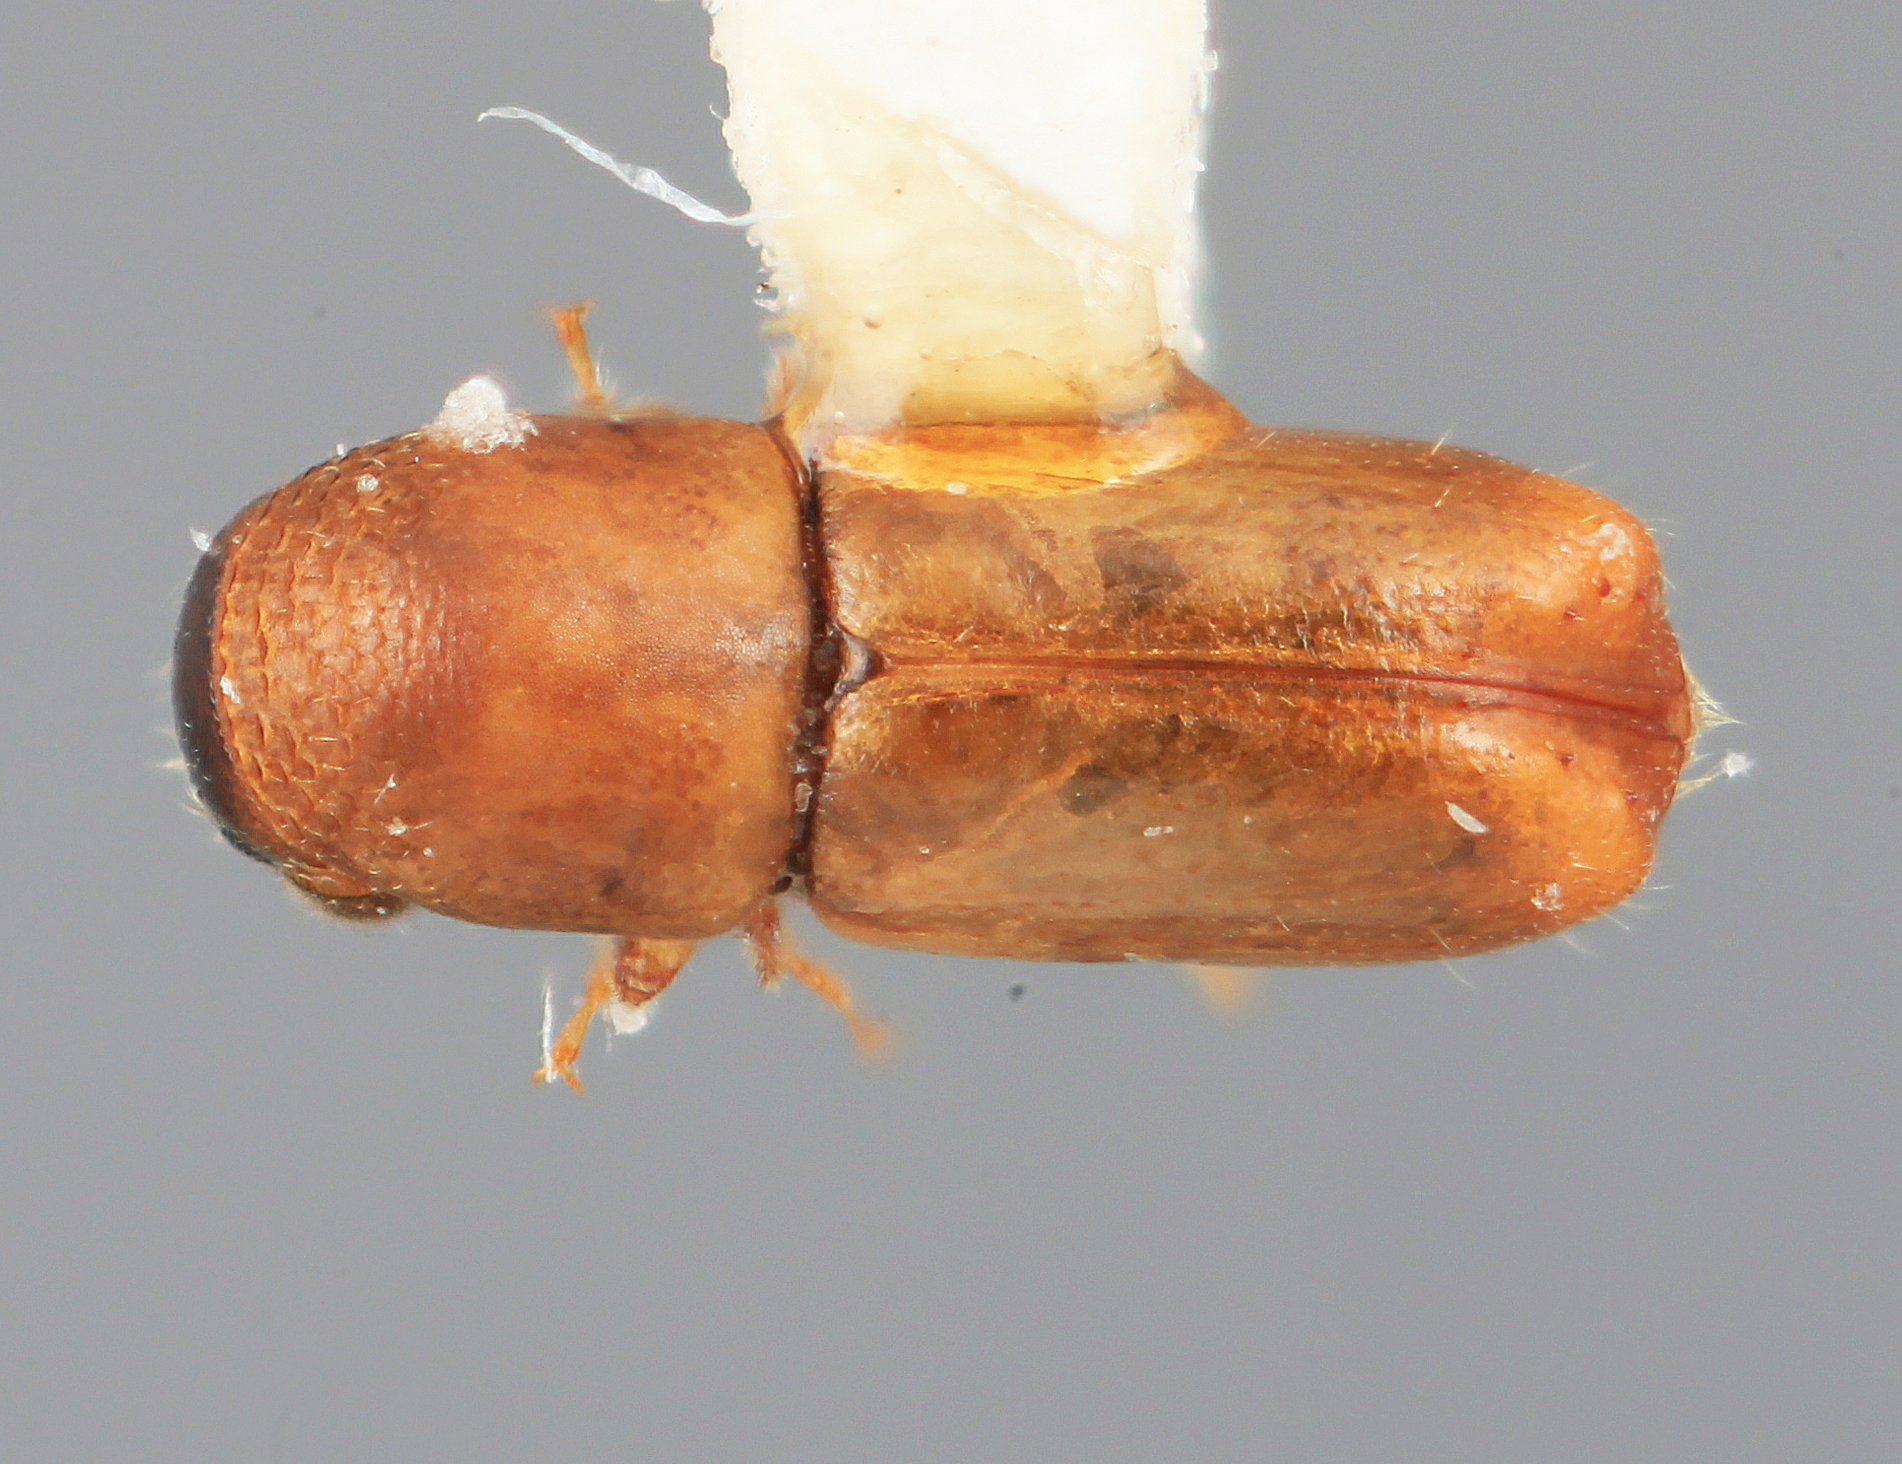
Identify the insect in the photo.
Microcorthylus debilis
